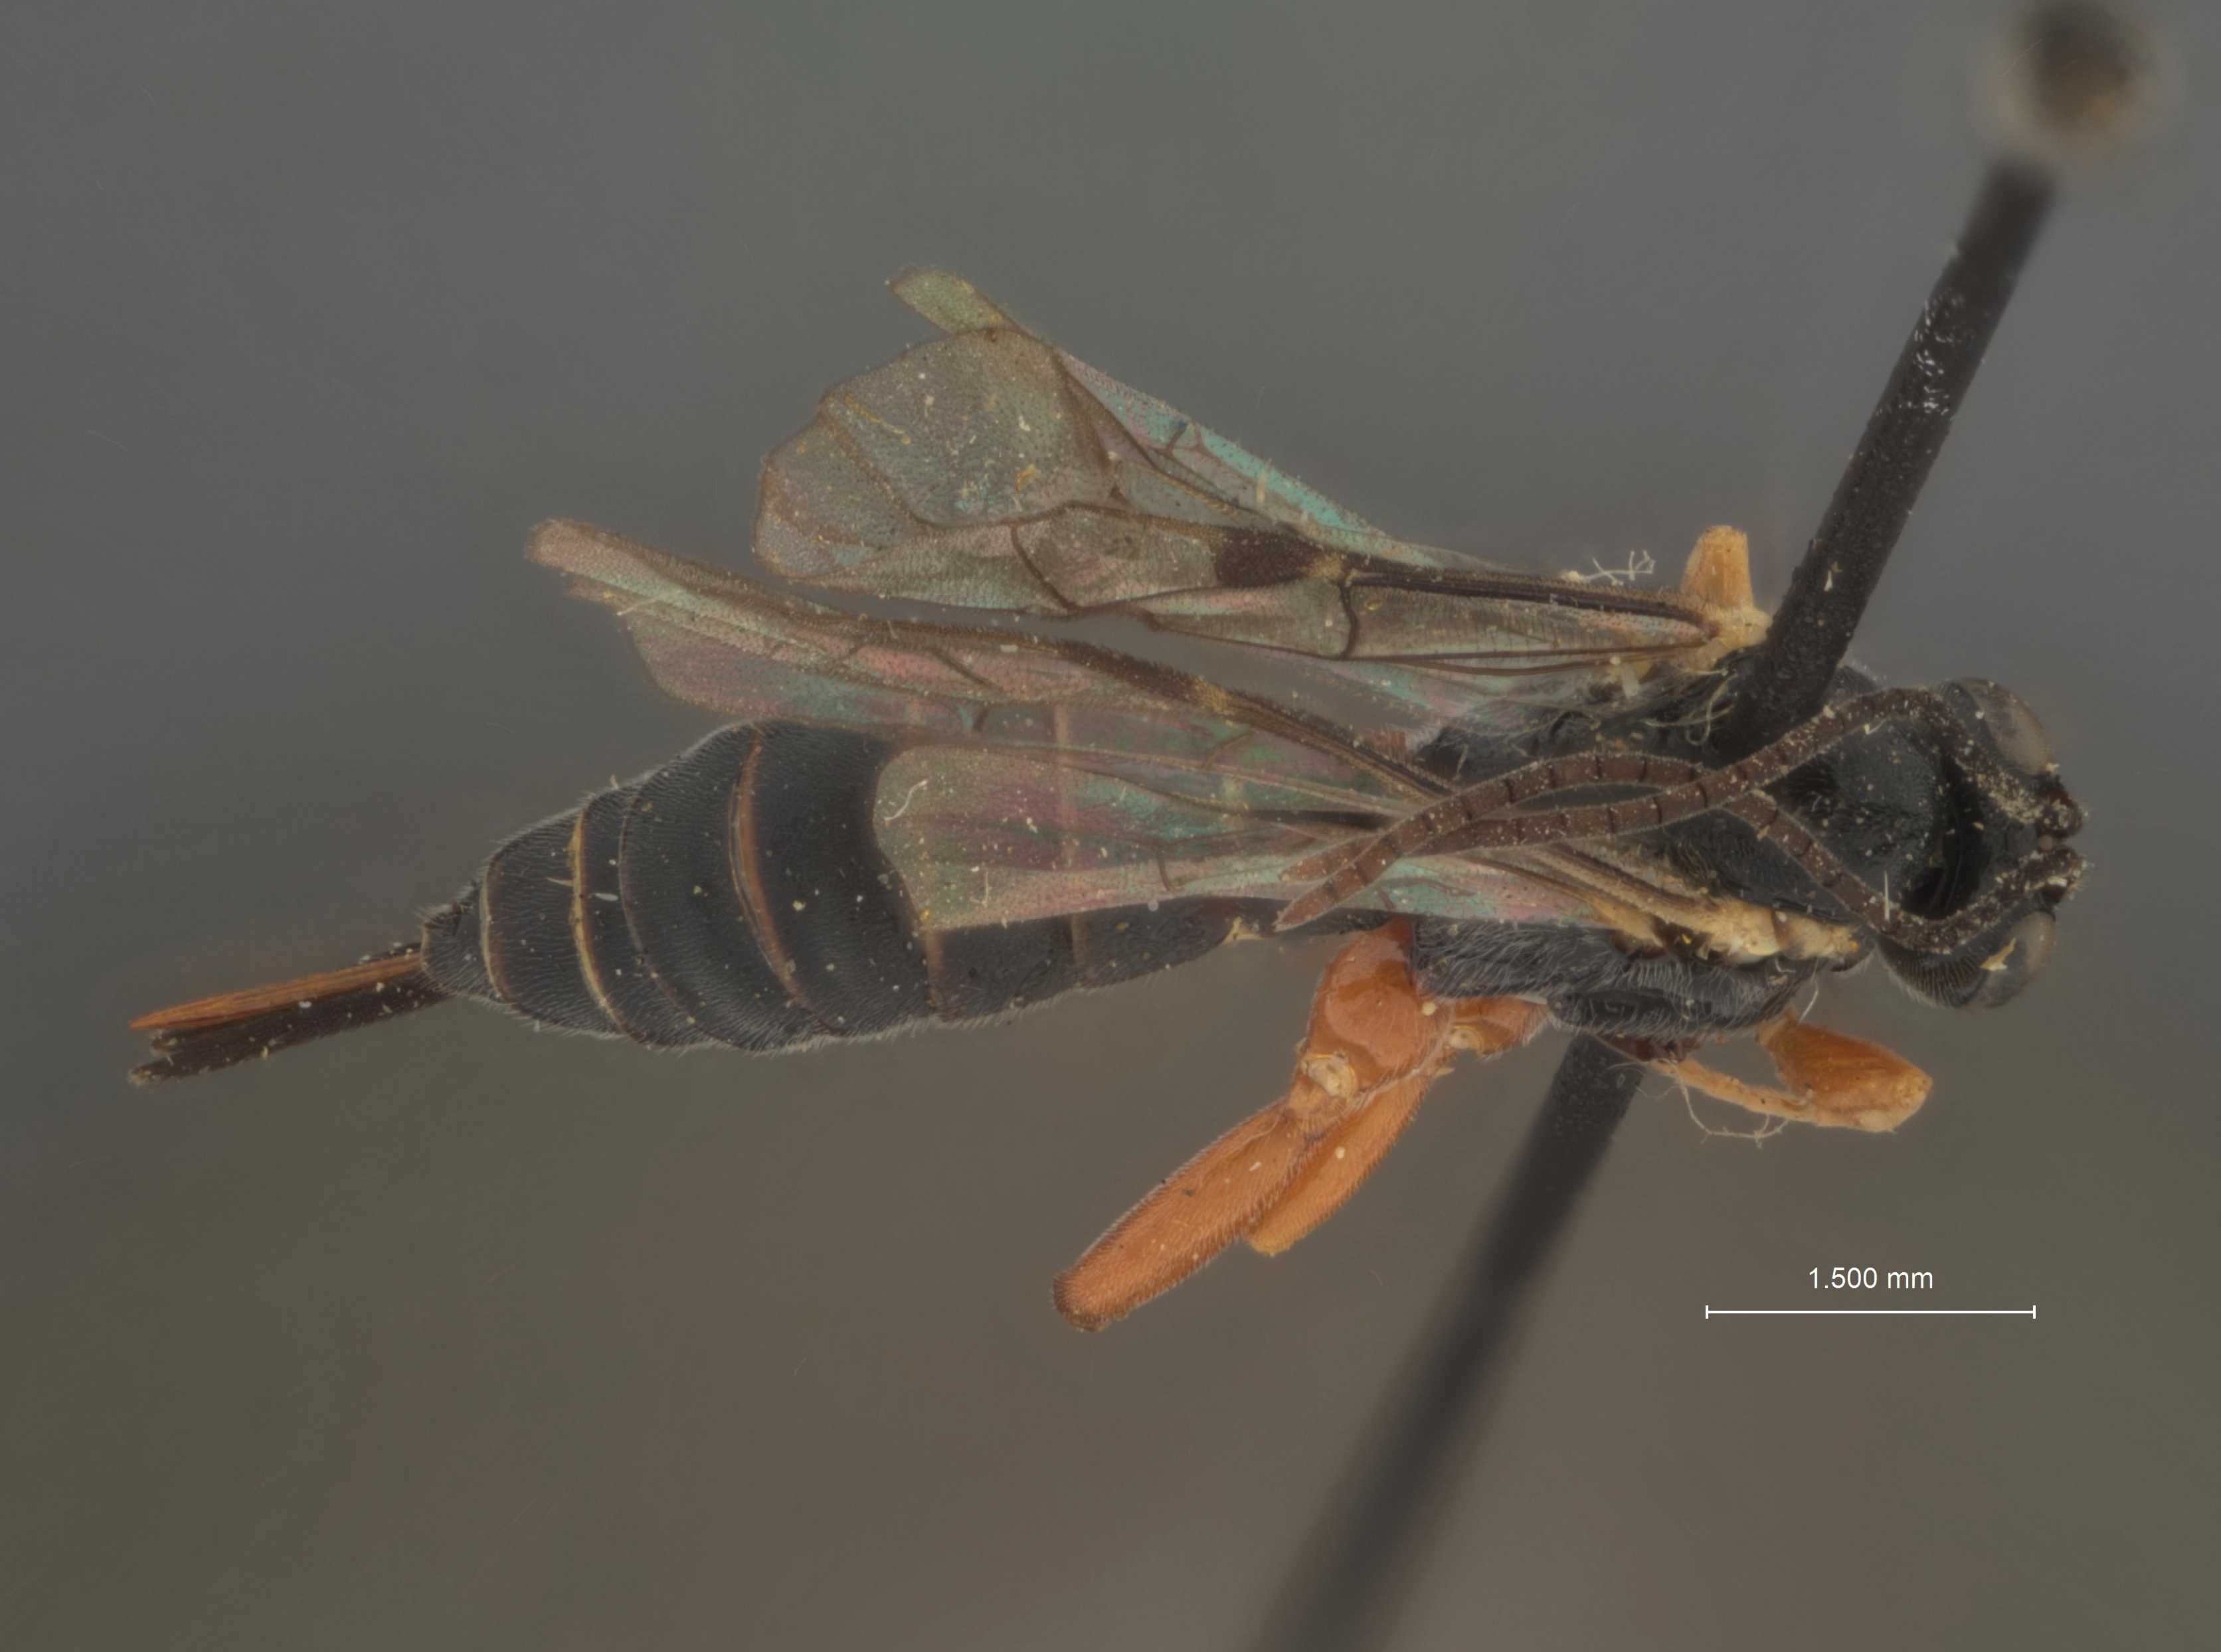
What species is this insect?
Itoplectis obesus
